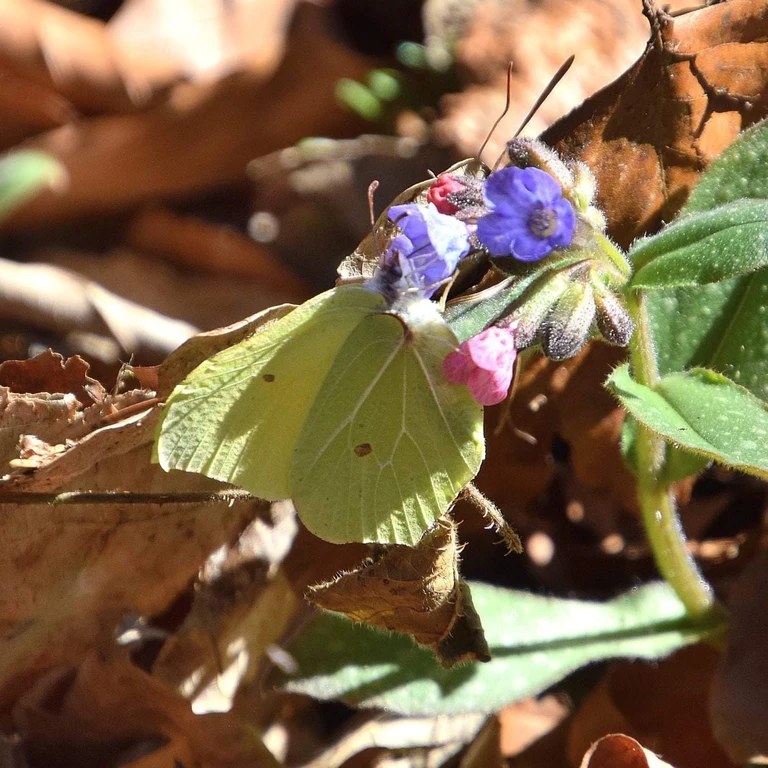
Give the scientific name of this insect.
Gonepteryx rhamni
